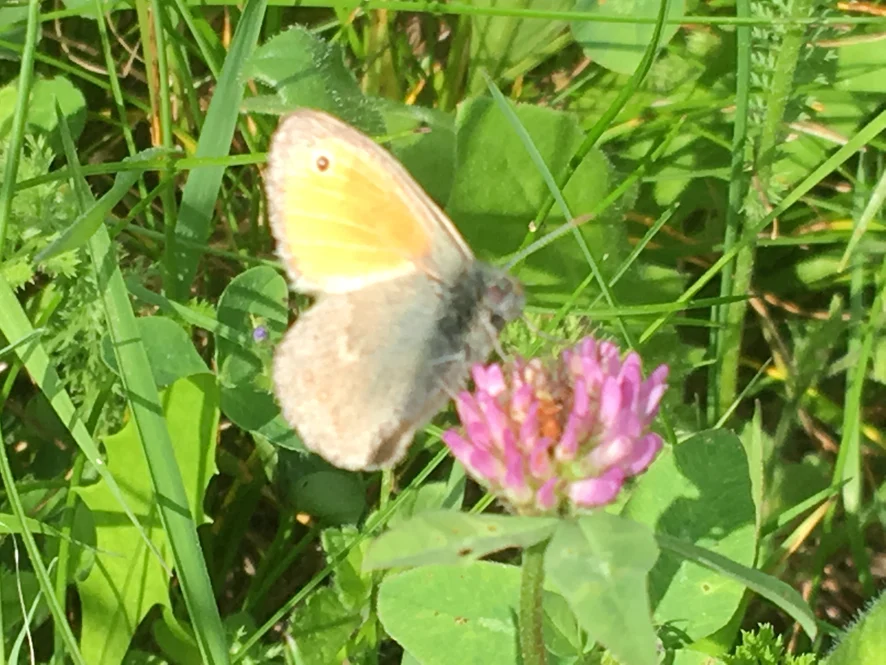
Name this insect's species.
Coenonympha pamphilus
